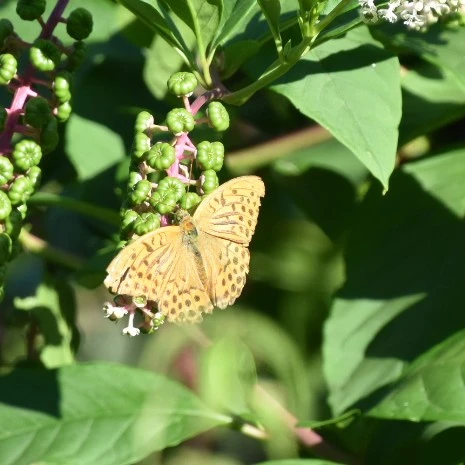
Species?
Argynnis paphia
